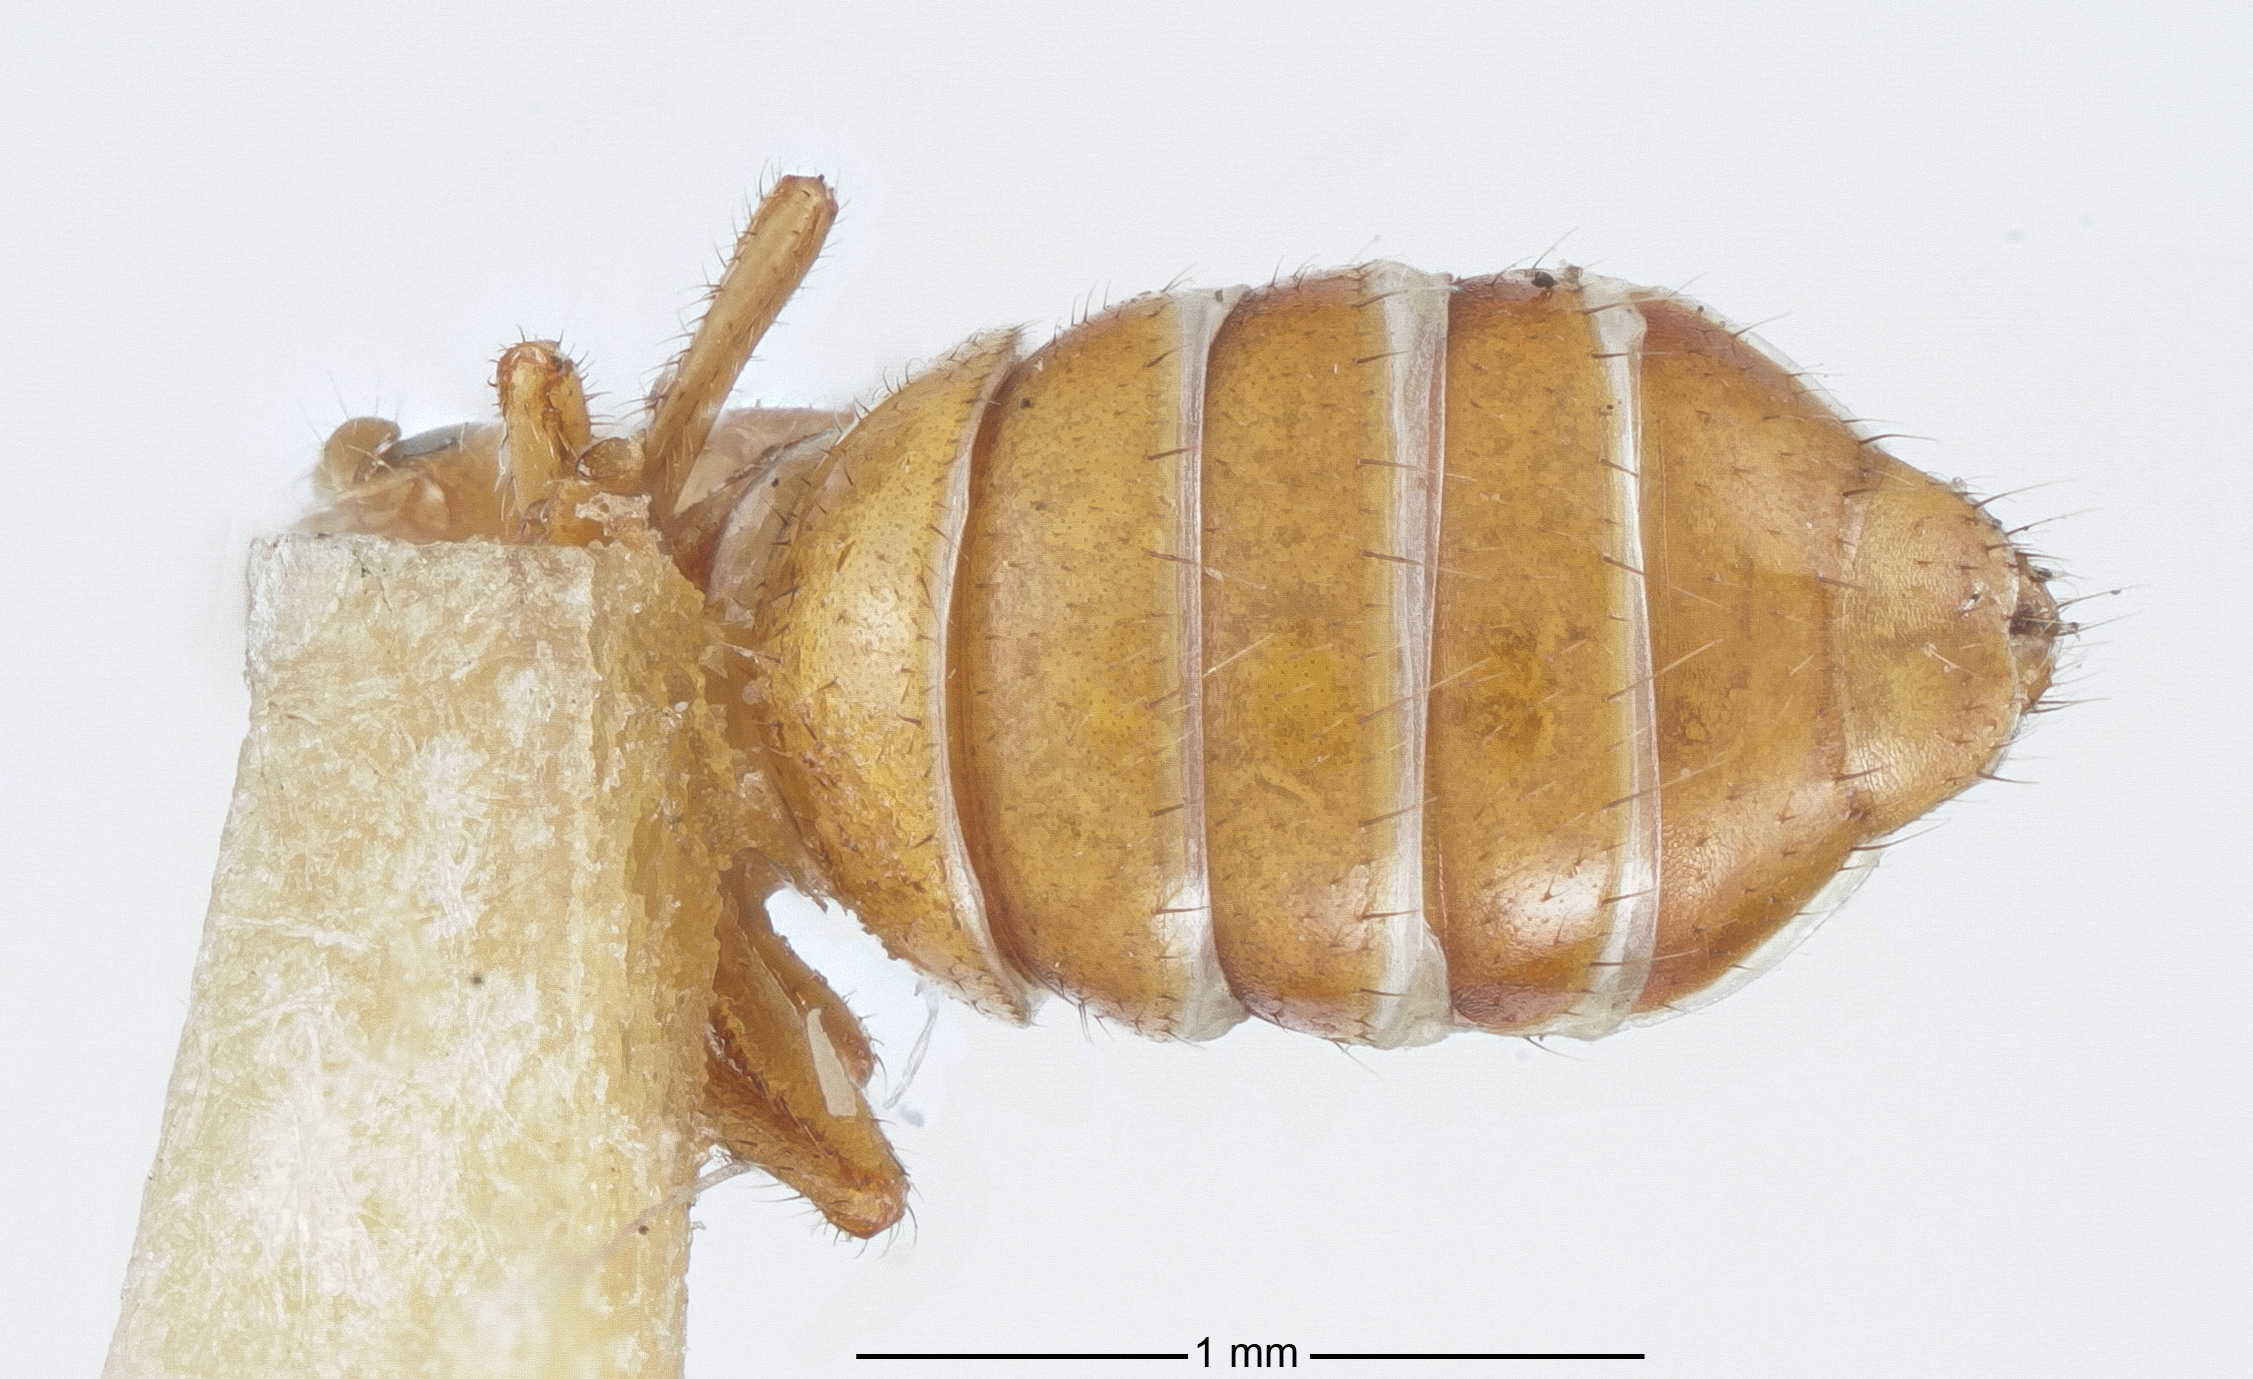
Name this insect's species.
Xenogaster fossulata
